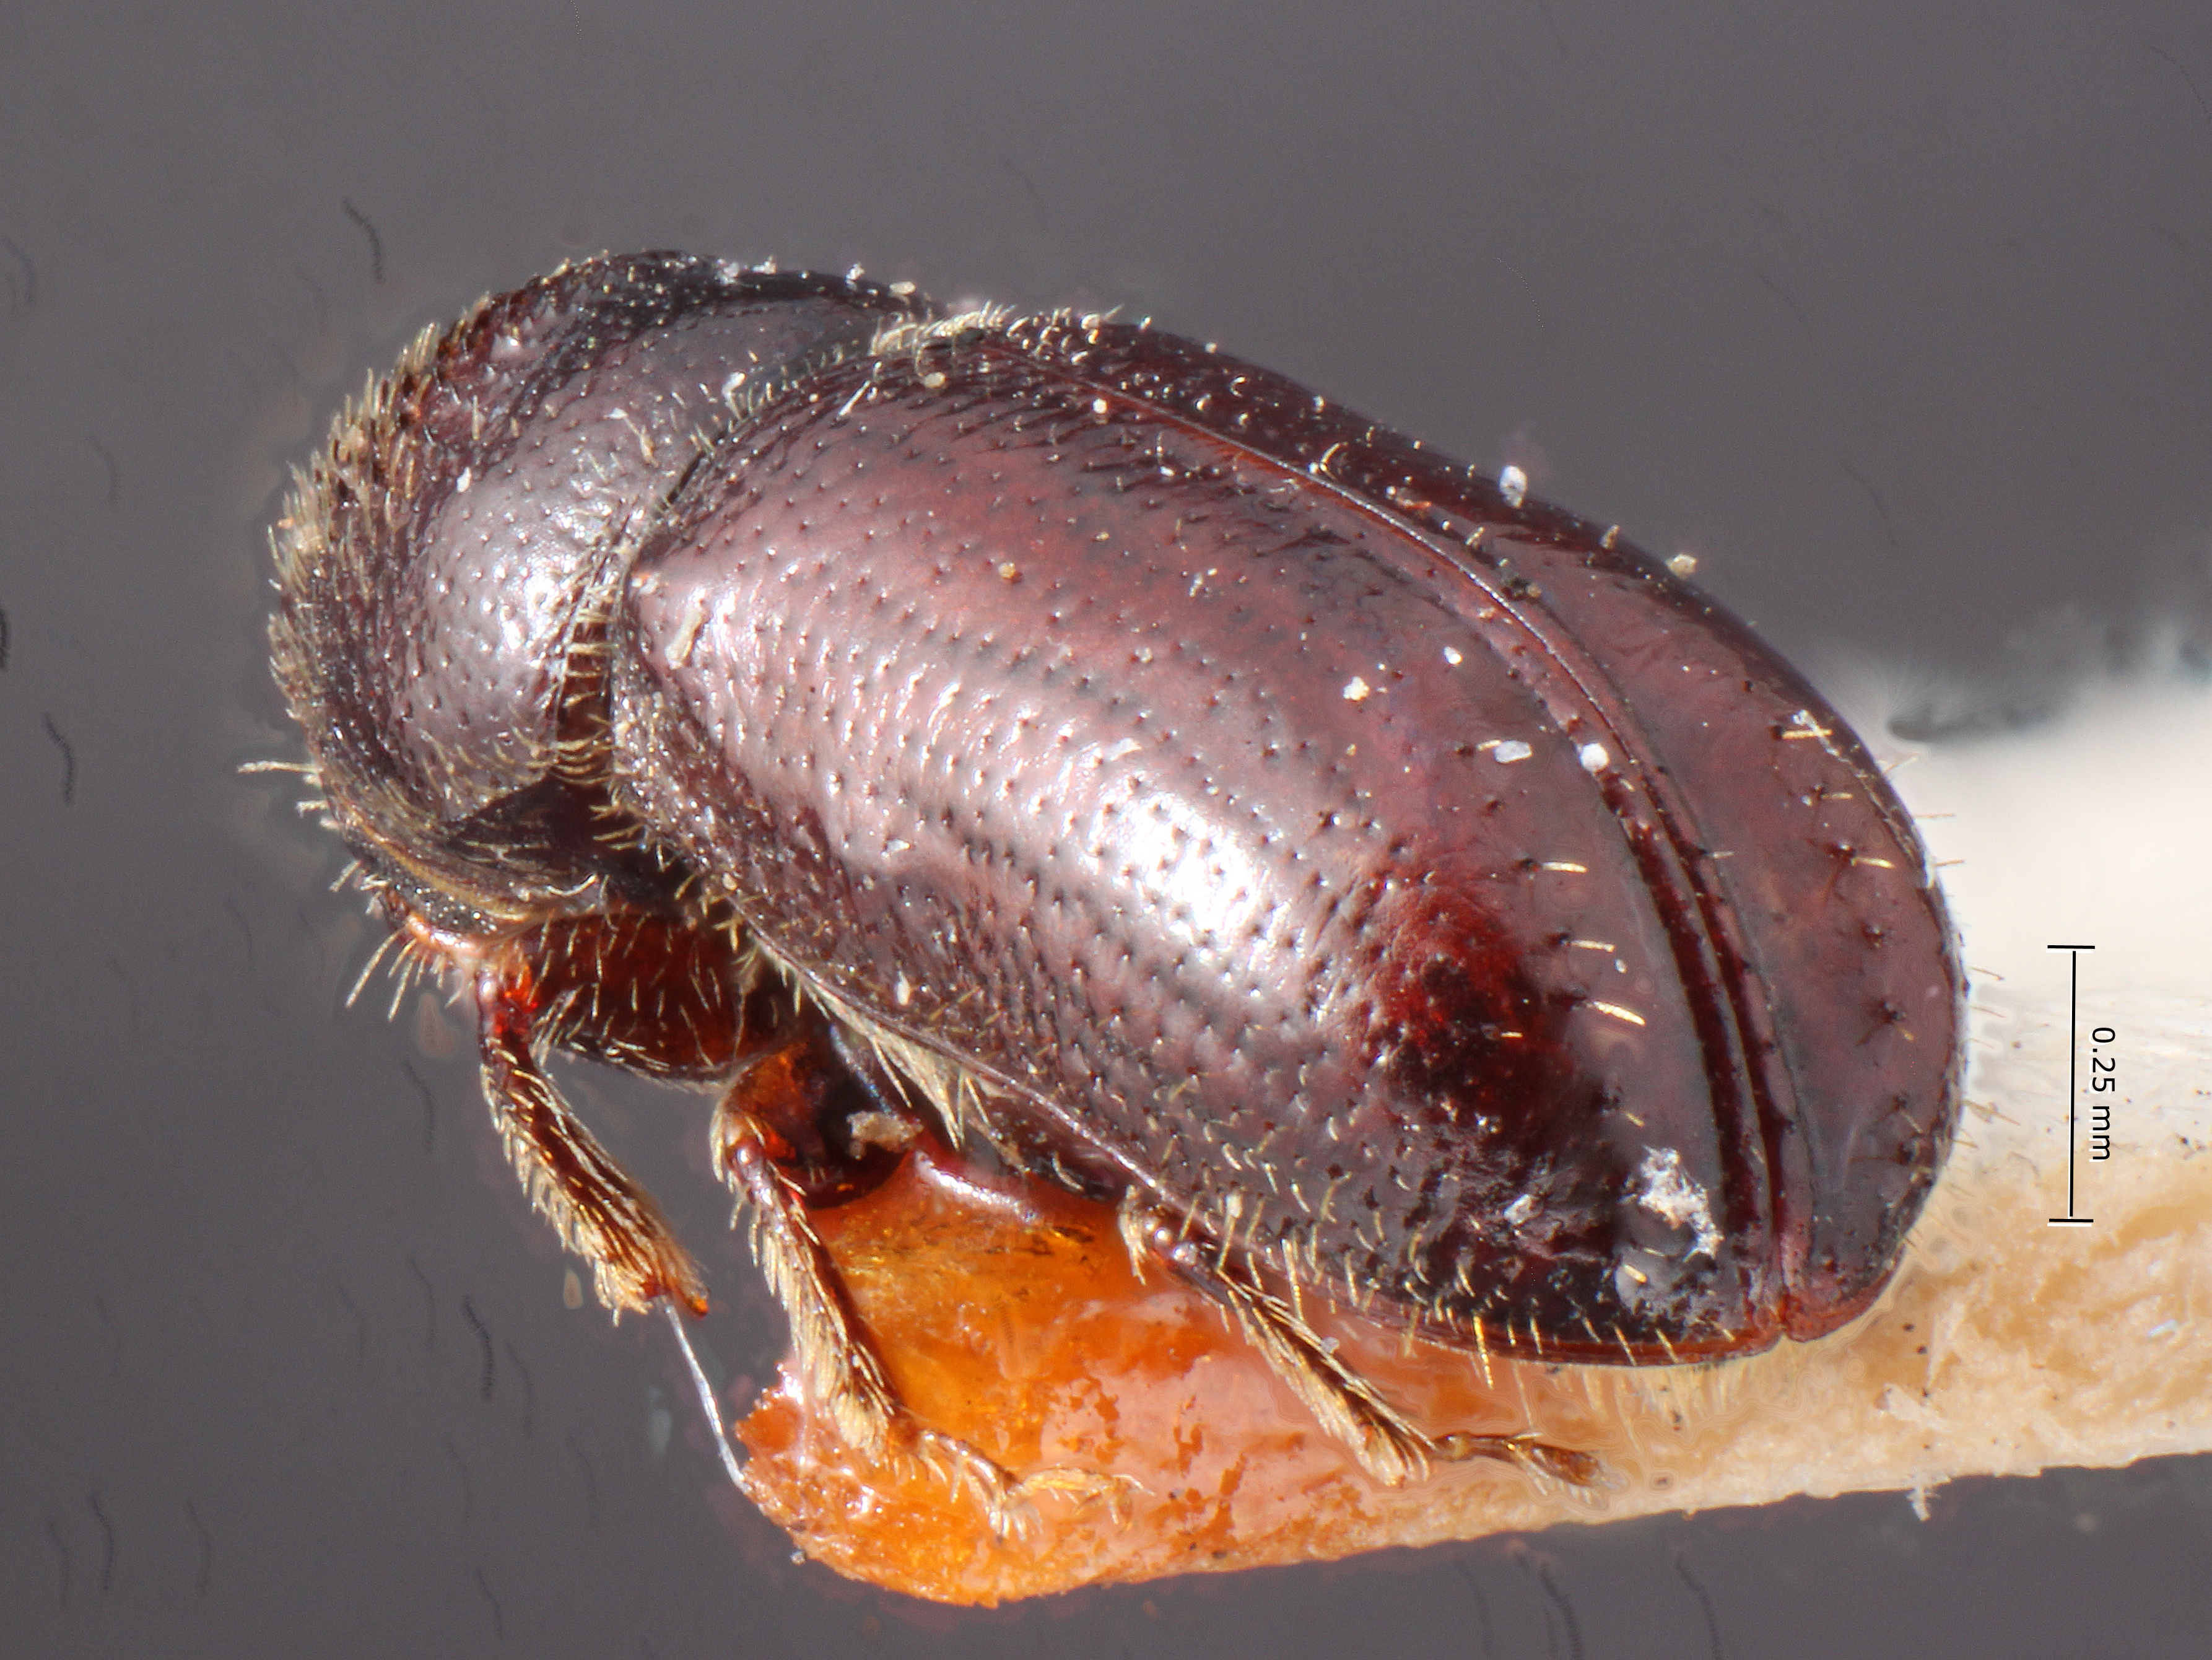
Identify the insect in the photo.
Pityophthorus opimus
